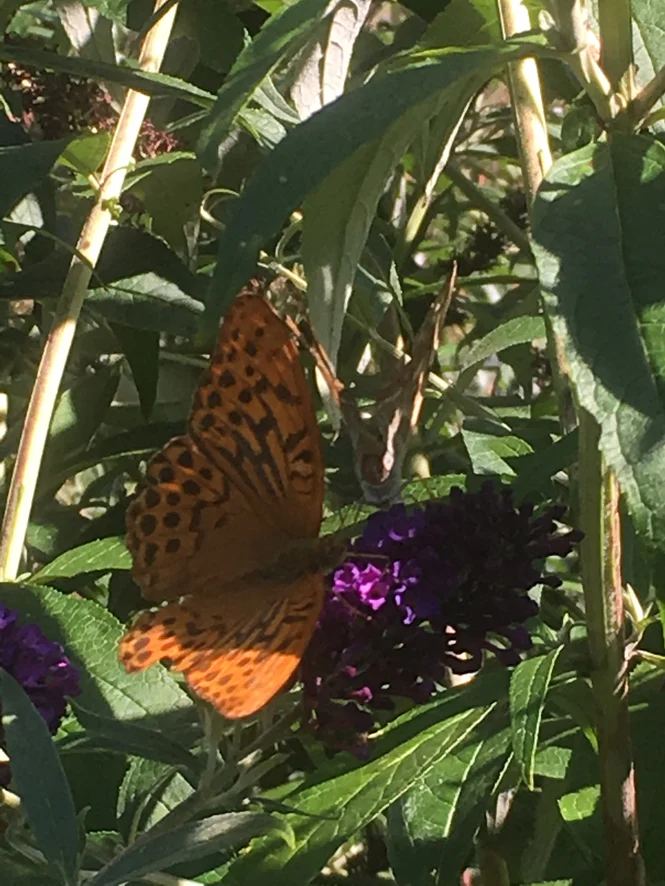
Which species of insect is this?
Argynnis paphia
